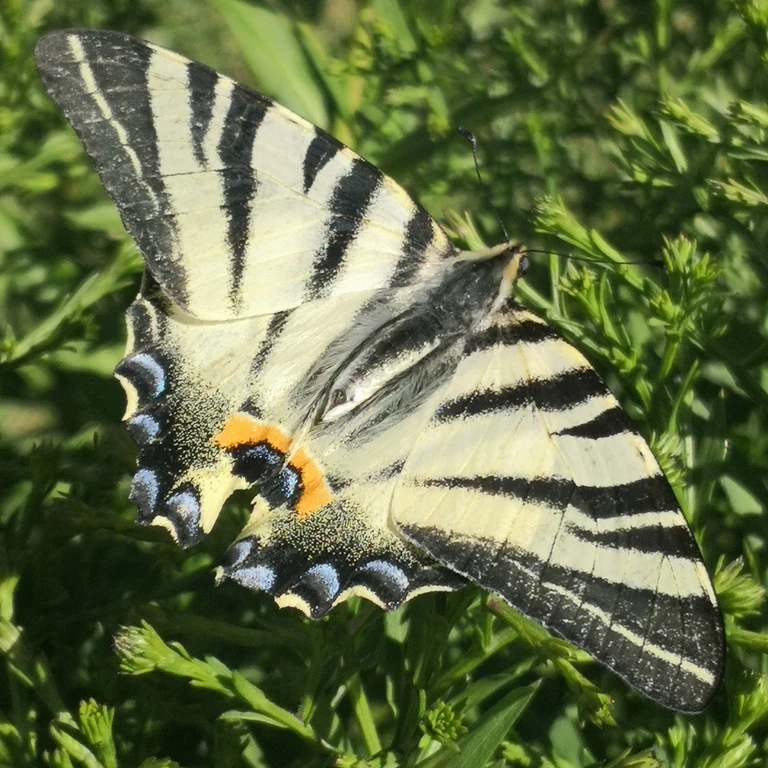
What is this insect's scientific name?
Iphiclides podalirius
